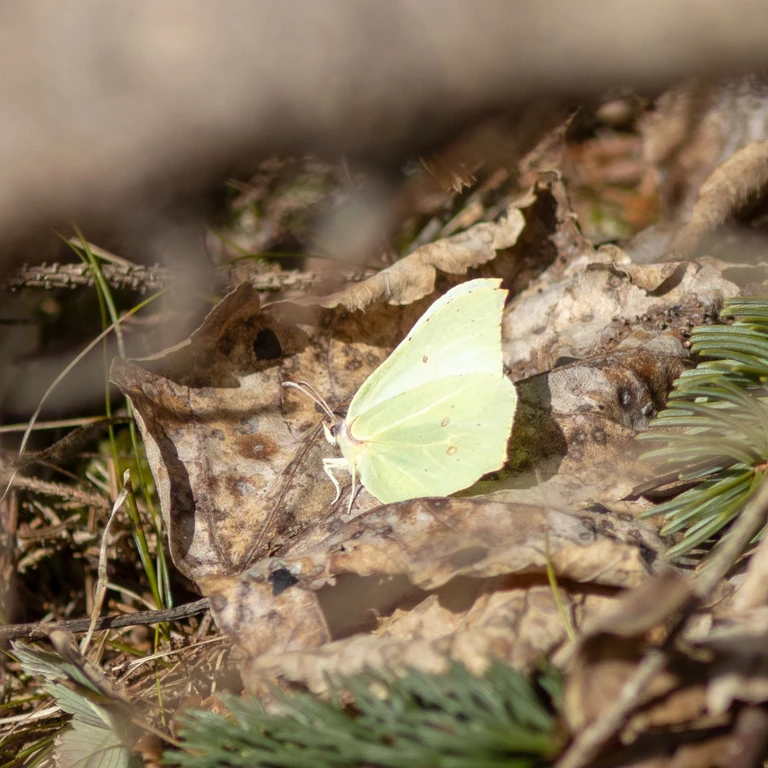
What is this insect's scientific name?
Gonepteryx rhamni
